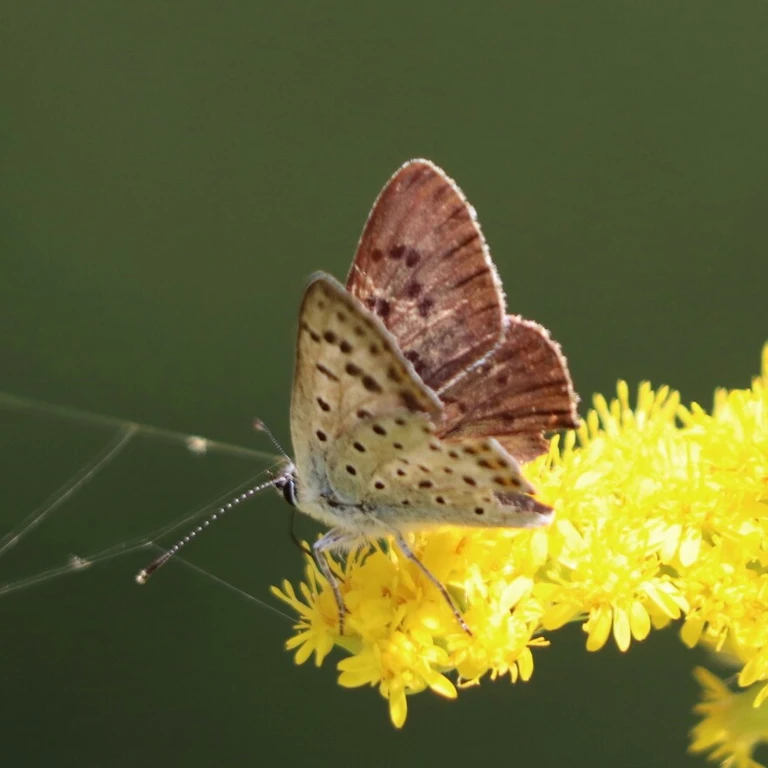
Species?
Lycaena tityrus (also Loweia tityrus)
